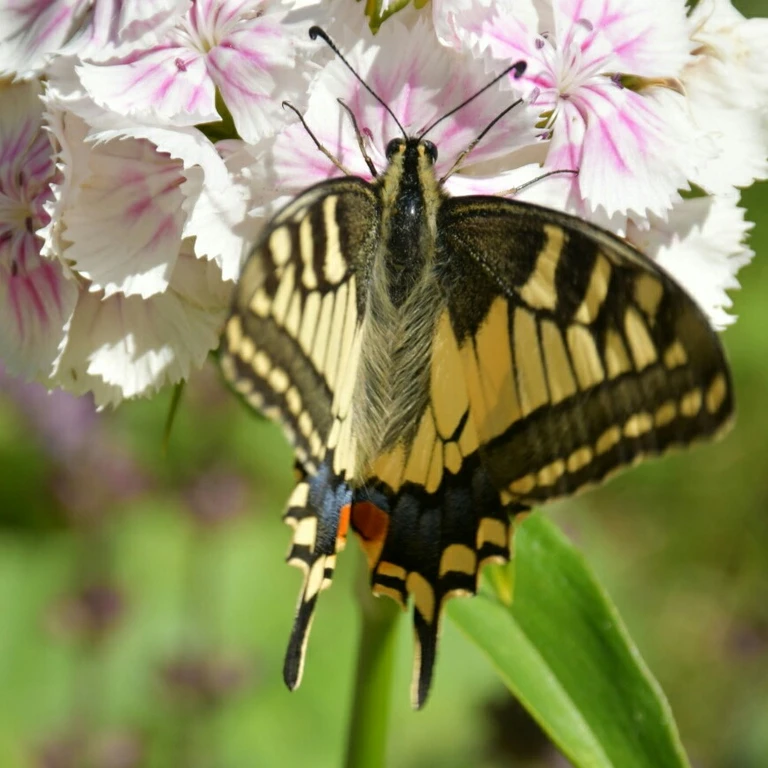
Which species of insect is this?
Papilio machaon
